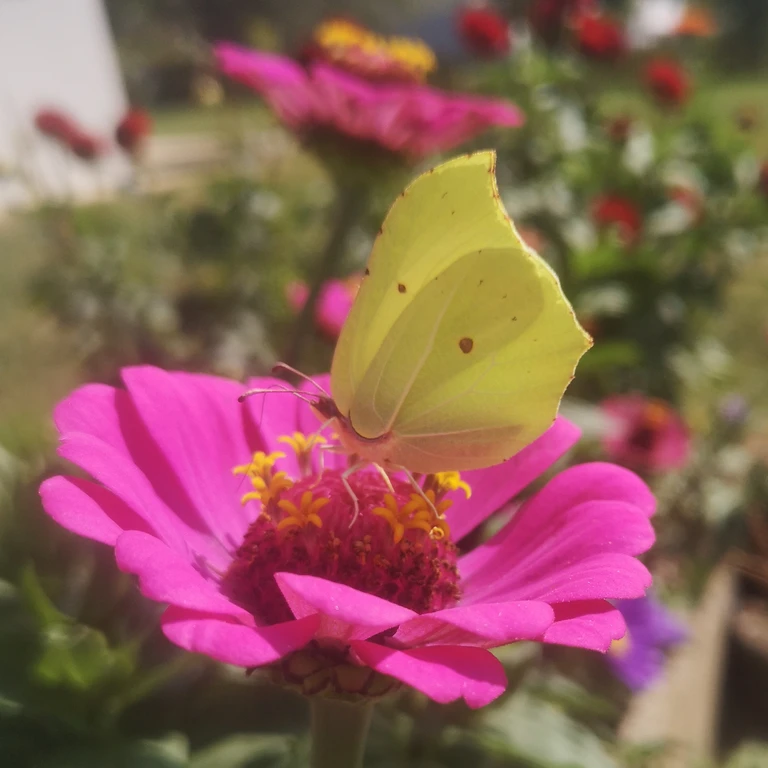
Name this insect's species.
Gonepteryx rhamni
